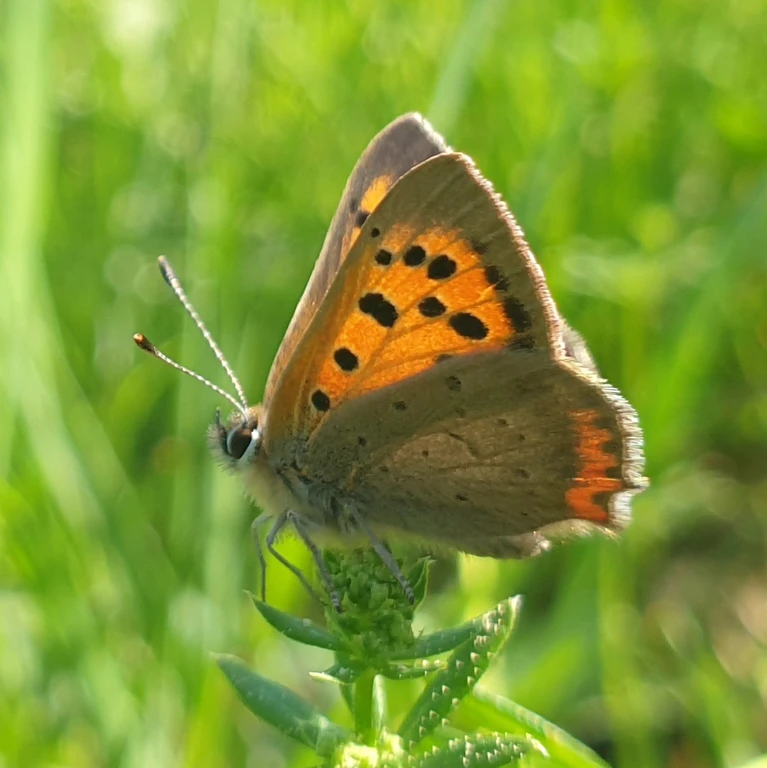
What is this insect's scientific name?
Lycaena phlaeas
